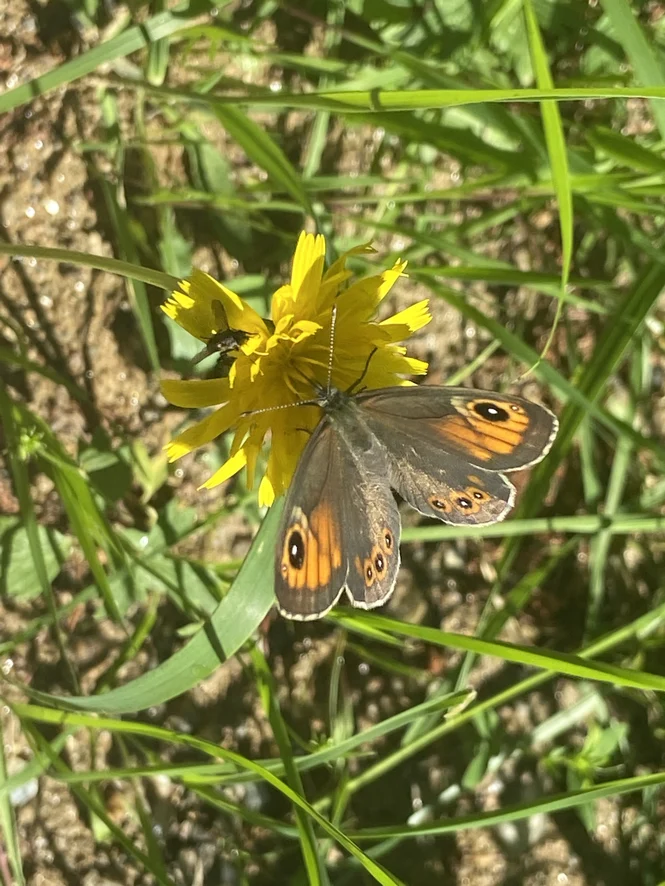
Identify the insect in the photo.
Lasiommata maera (also Pararge maera)
